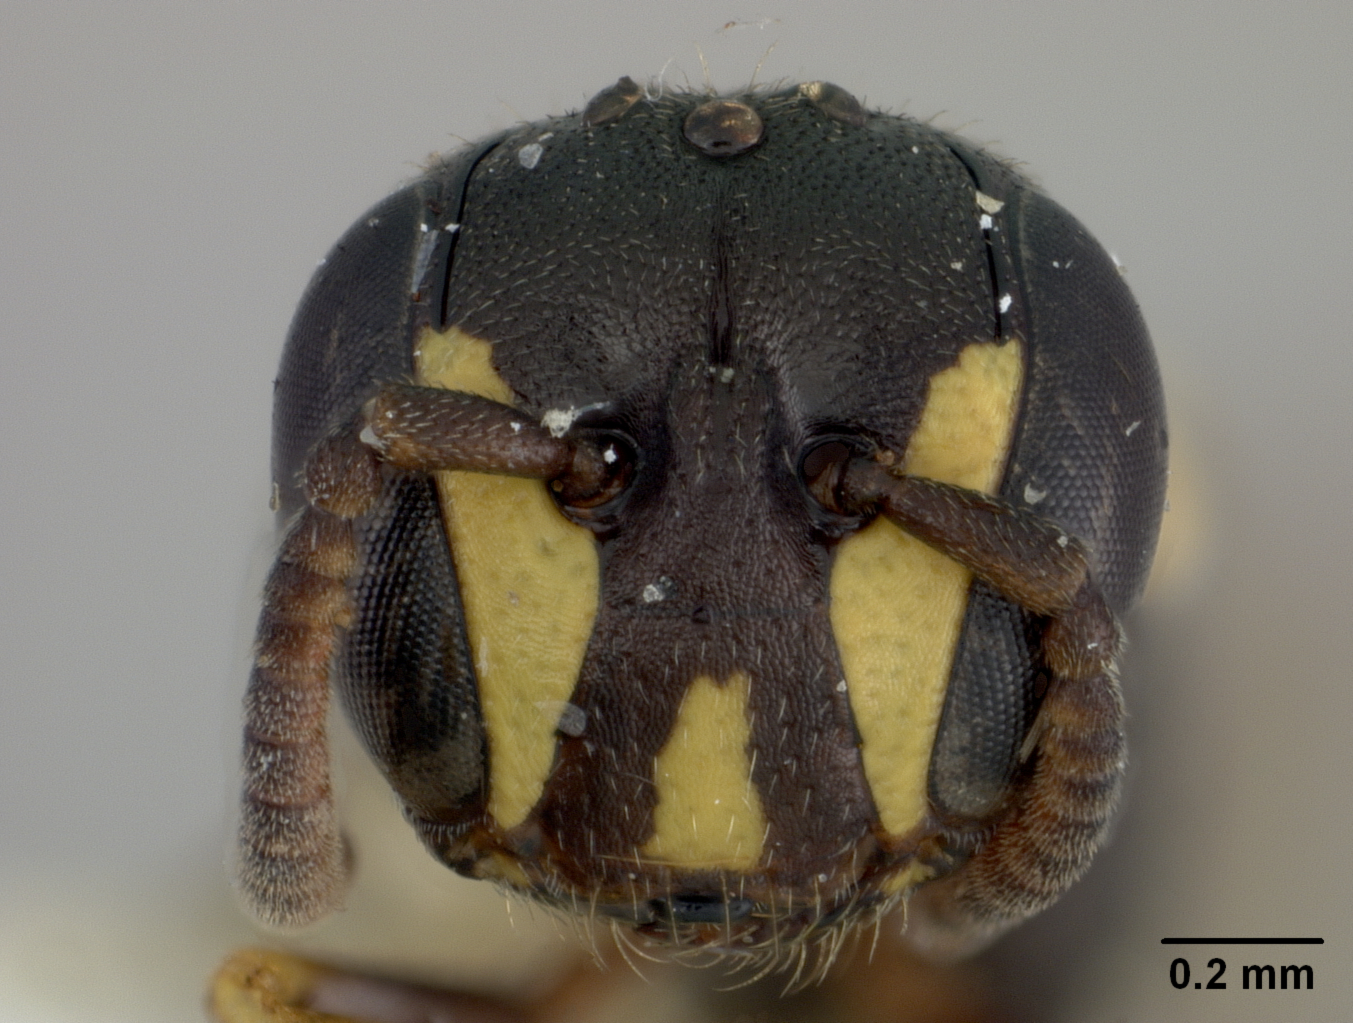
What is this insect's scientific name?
Hylaeus incomitatus
